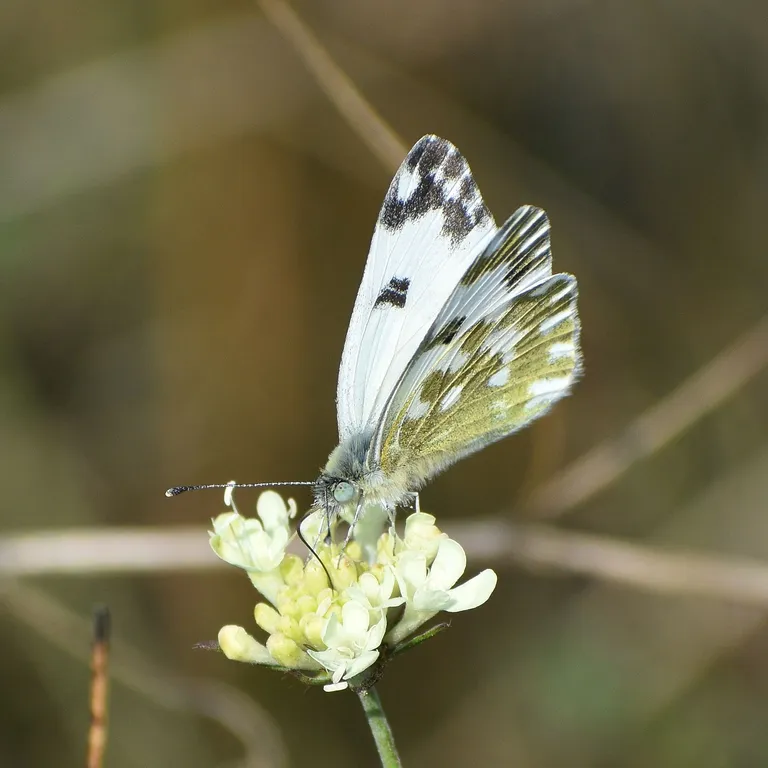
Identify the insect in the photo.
Pontia edusa
